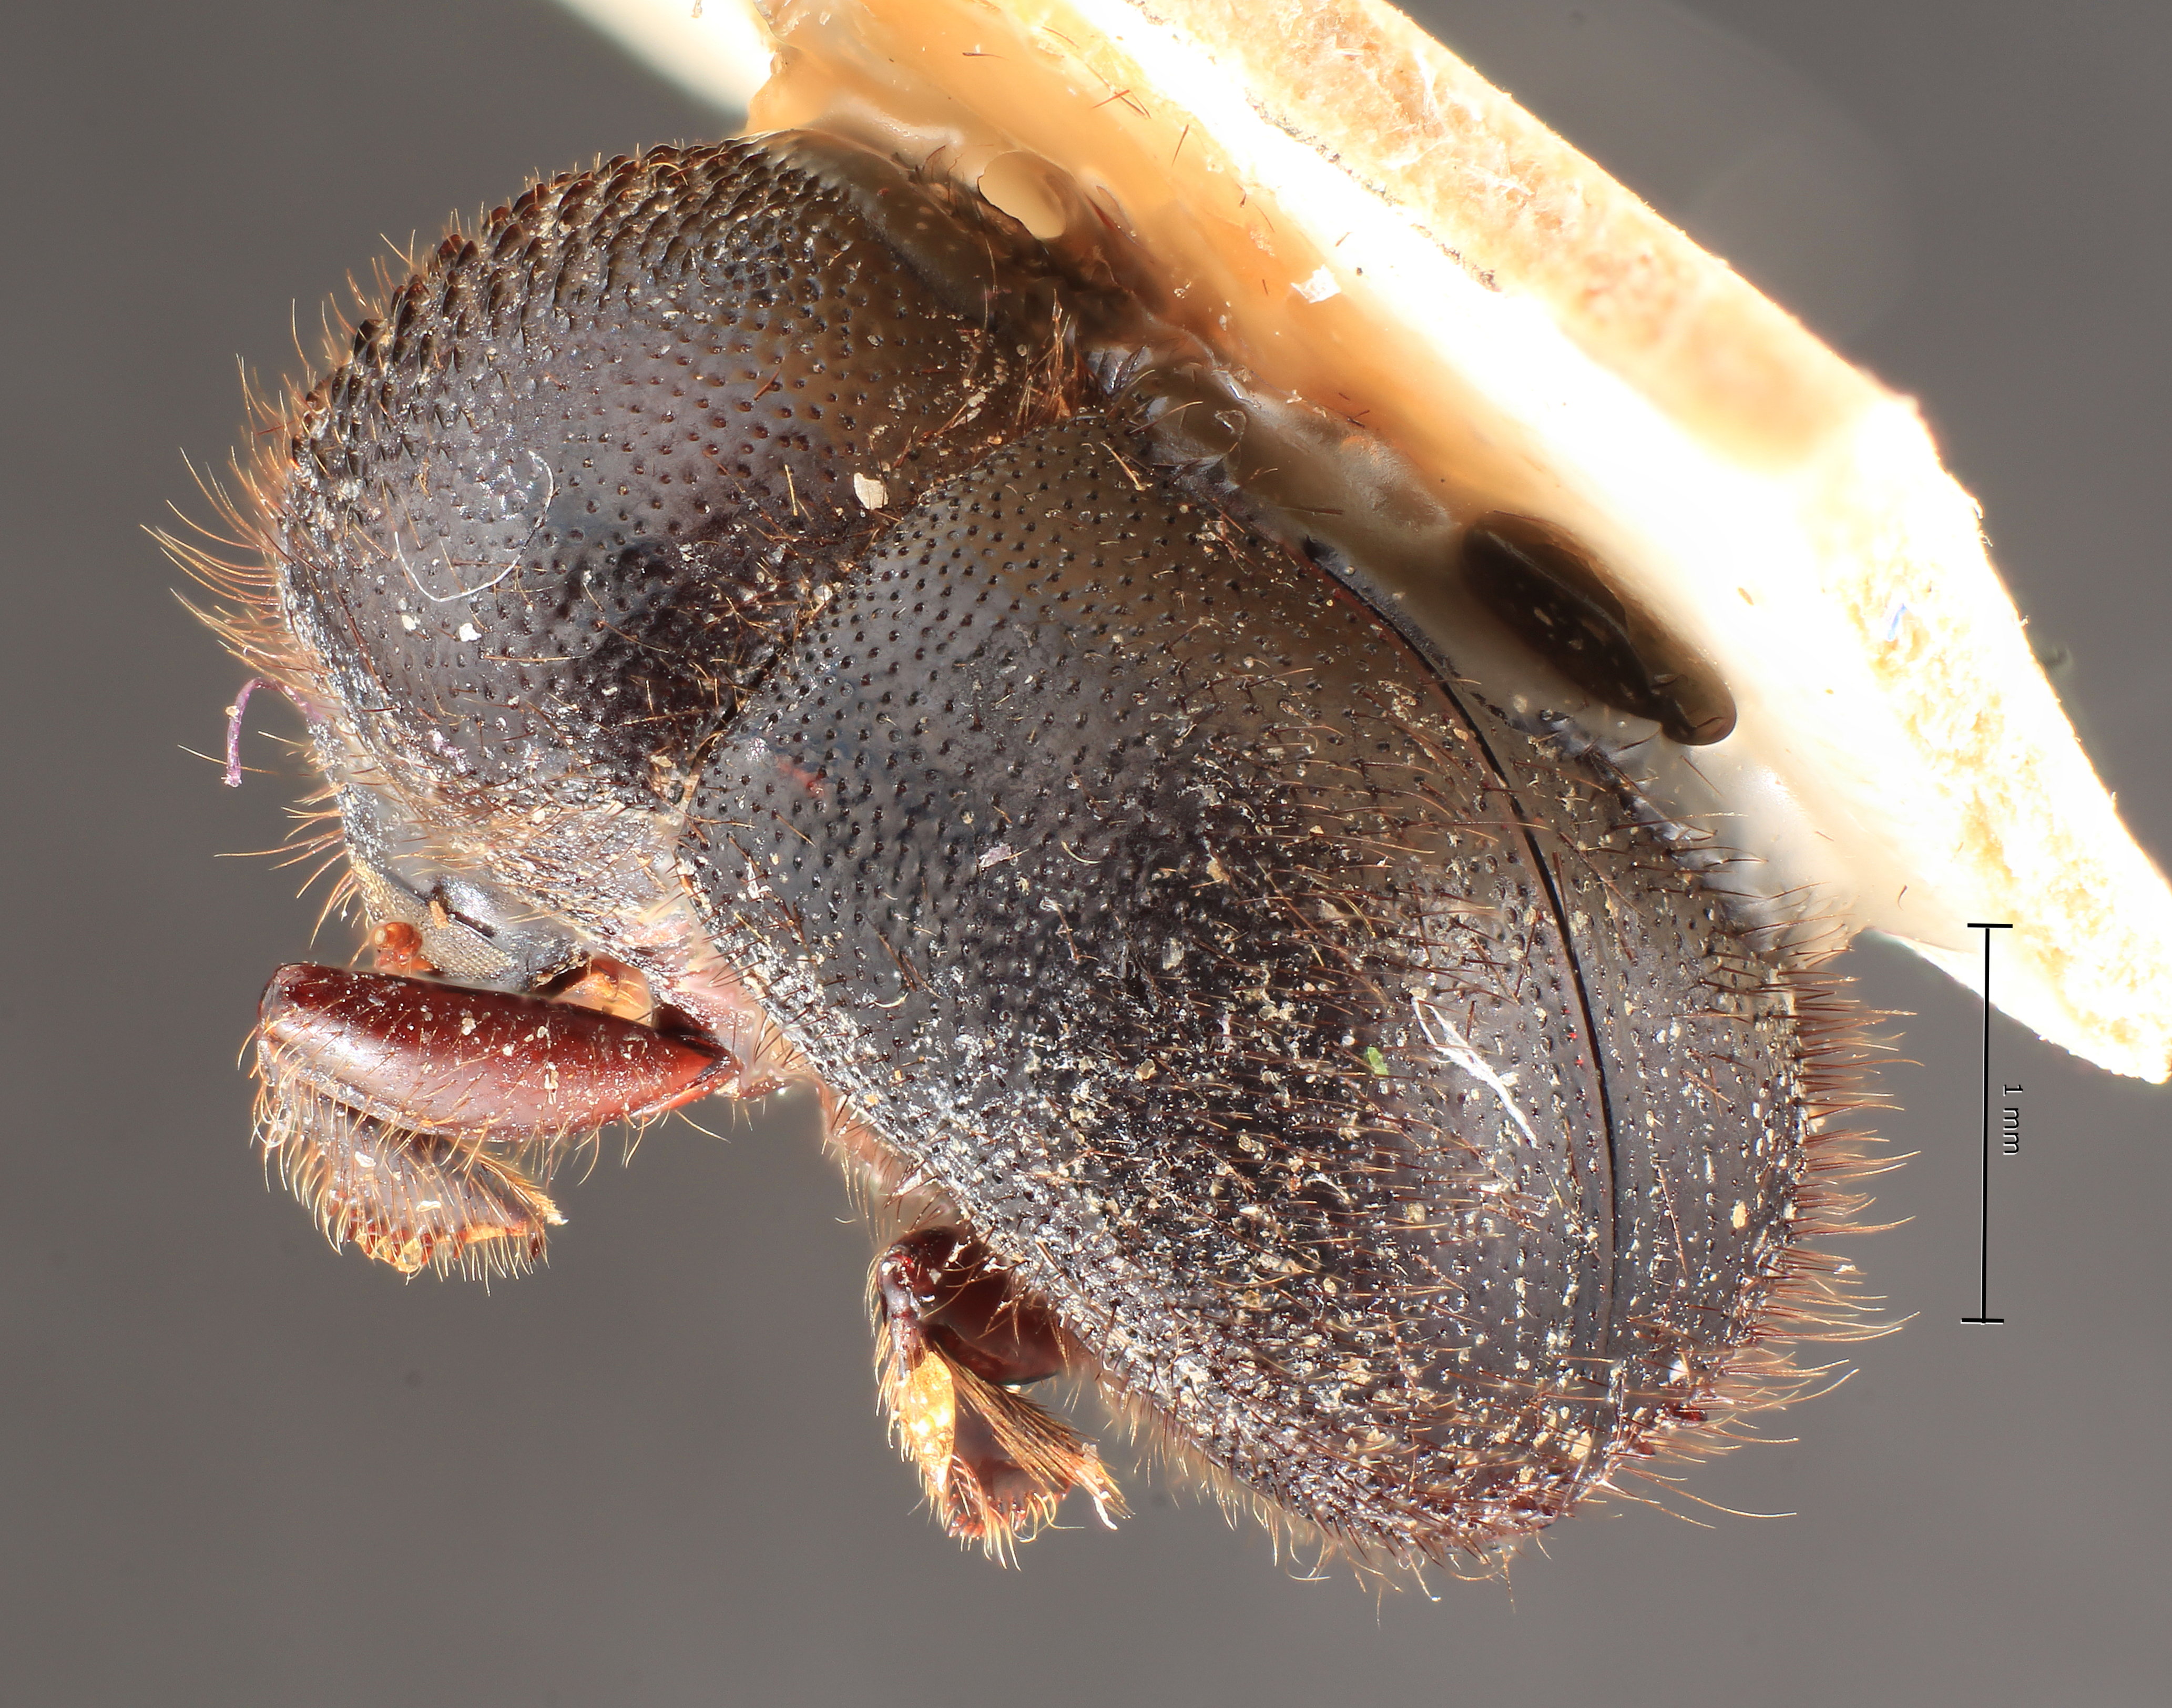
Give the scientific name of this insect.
Xyleborus ursa
